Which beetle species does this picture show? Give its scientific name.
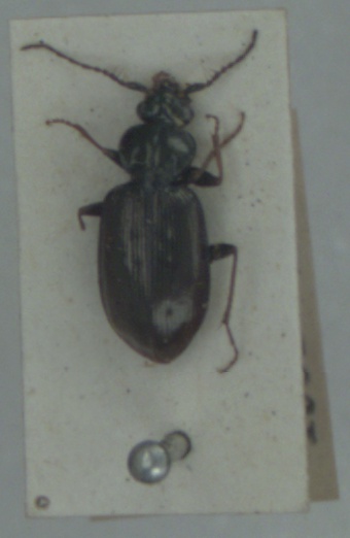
Loricera pilicornis
